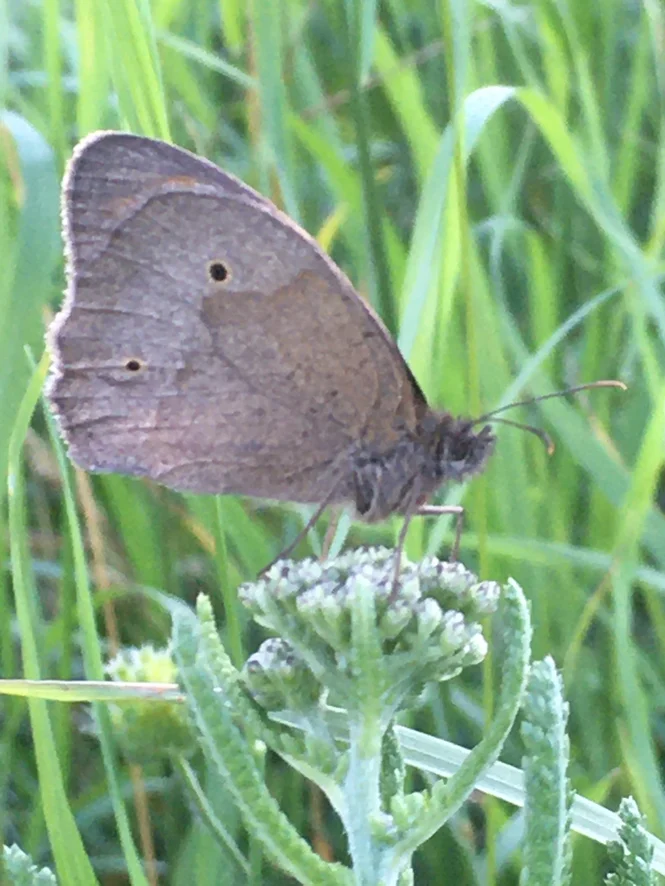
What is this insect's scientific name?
Maniola jurtina
